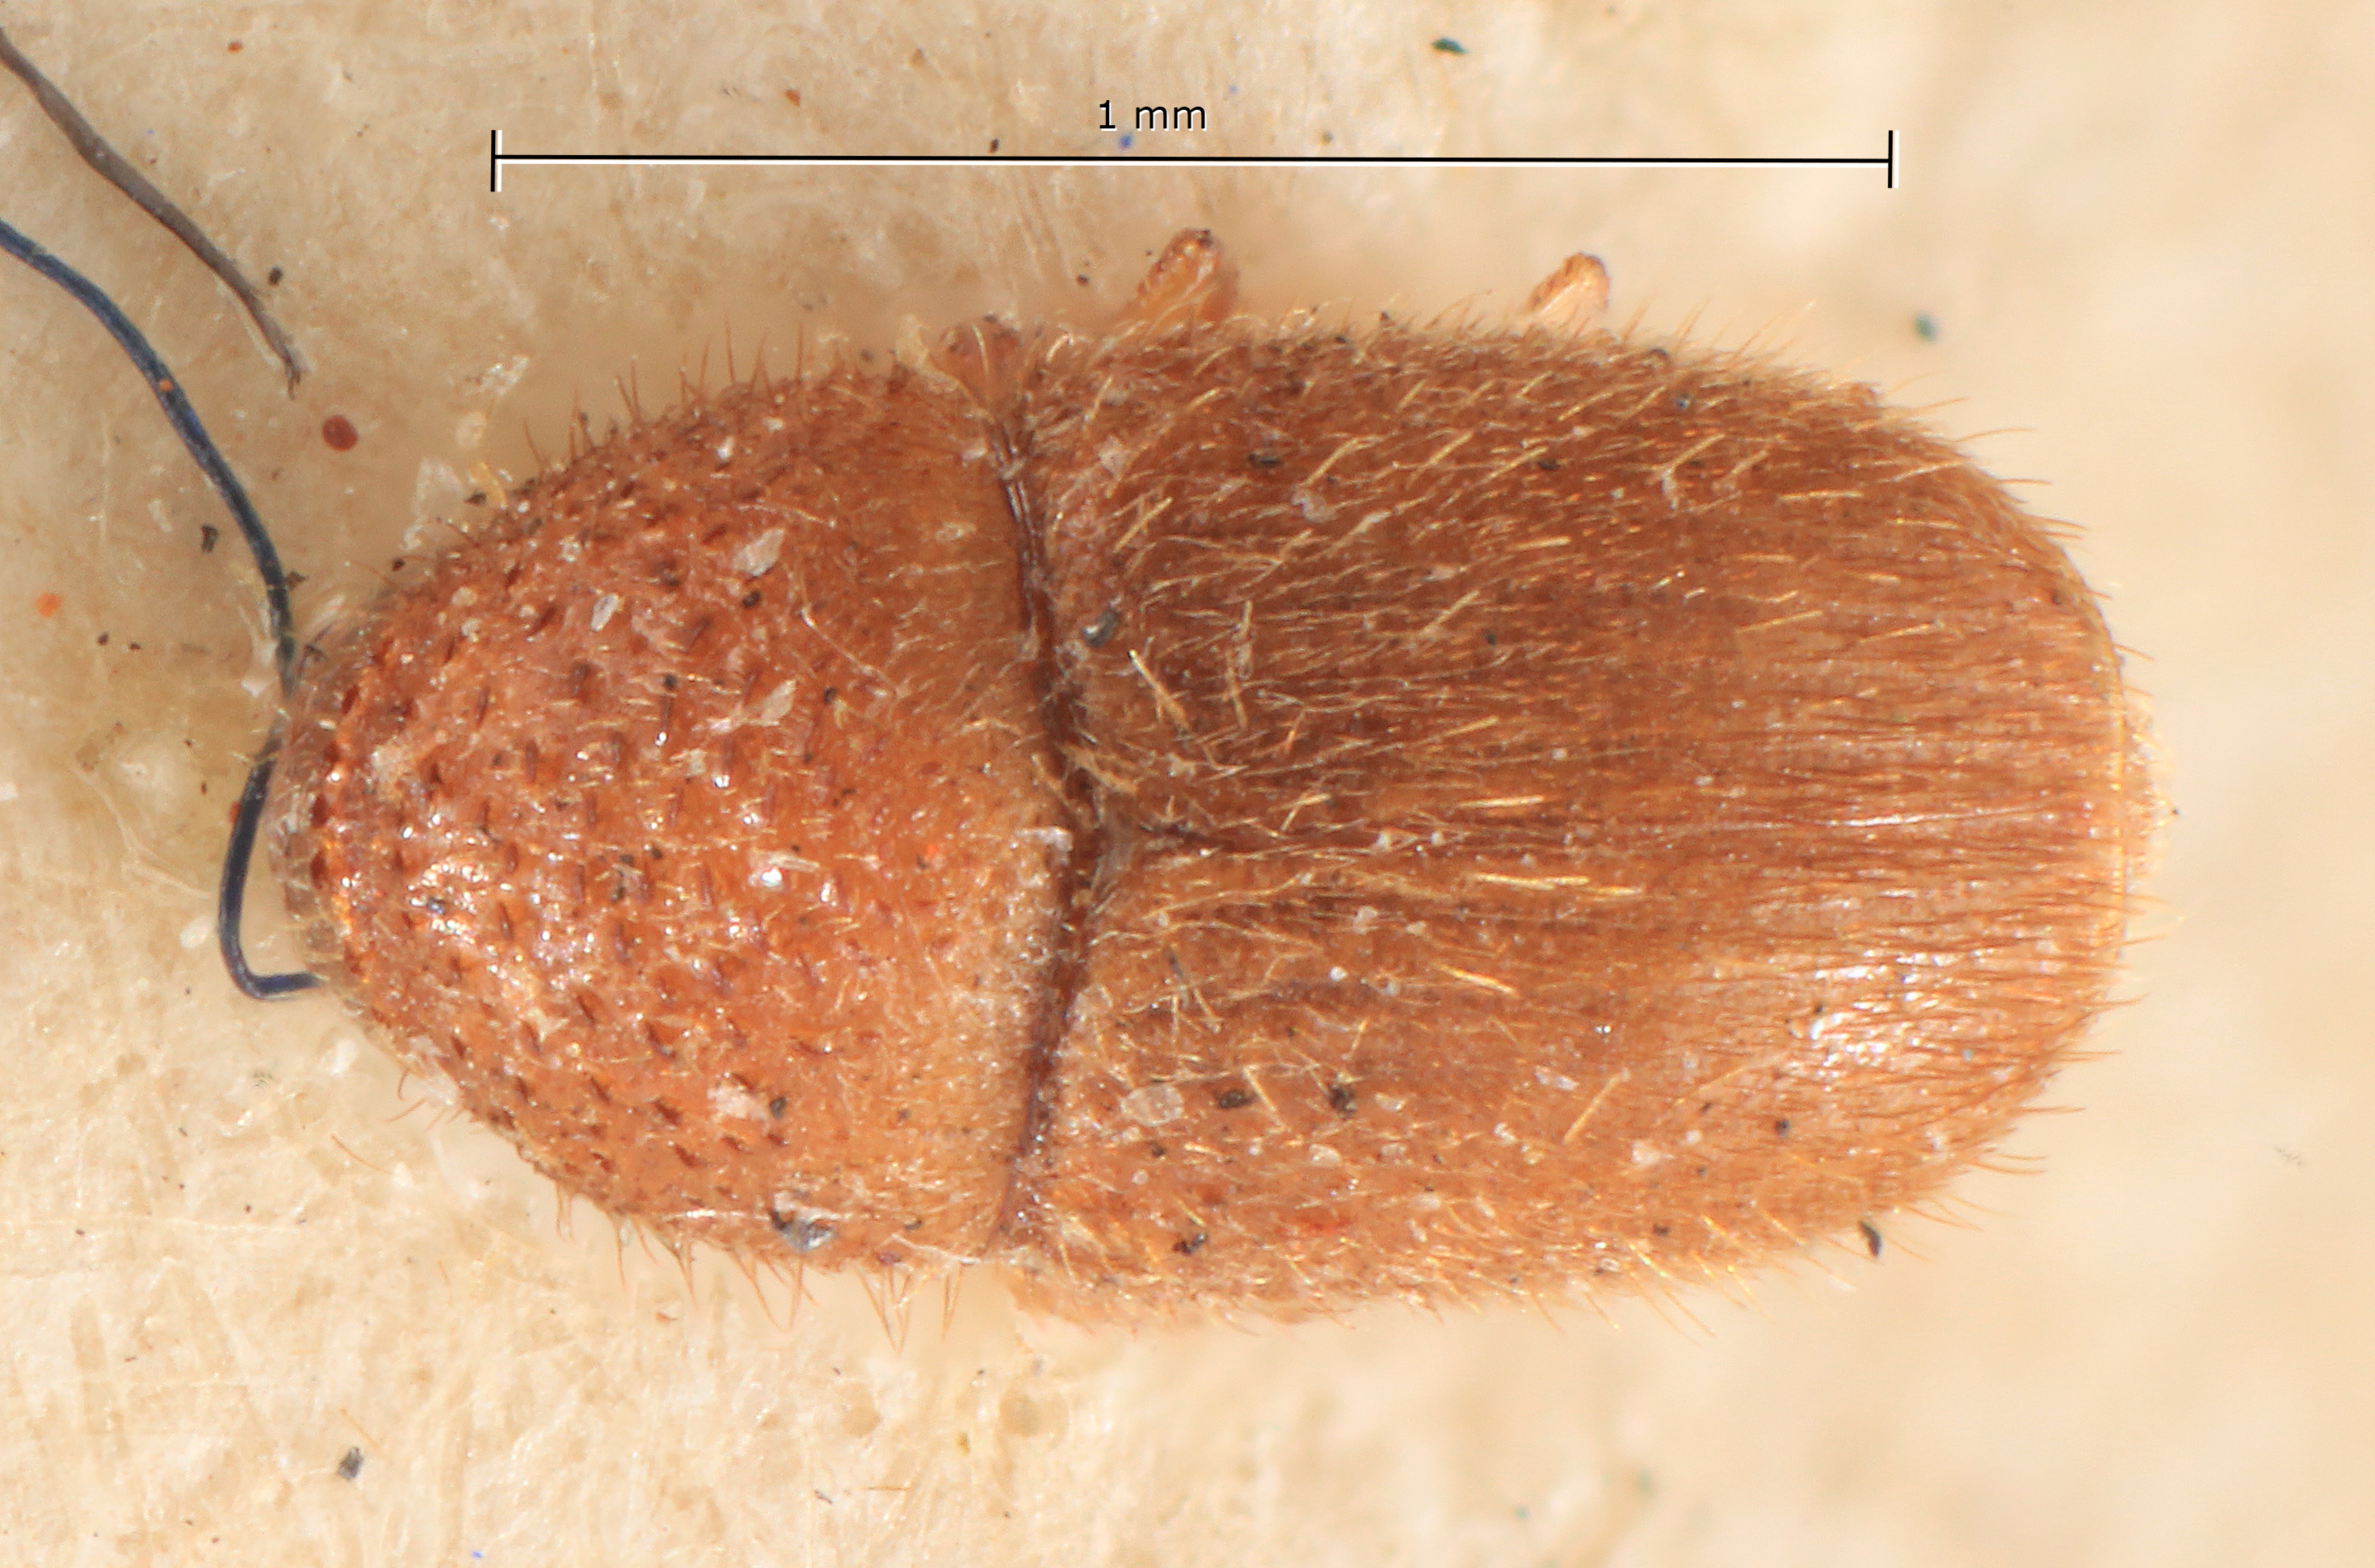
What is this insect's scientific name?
Cryphalus angustior
